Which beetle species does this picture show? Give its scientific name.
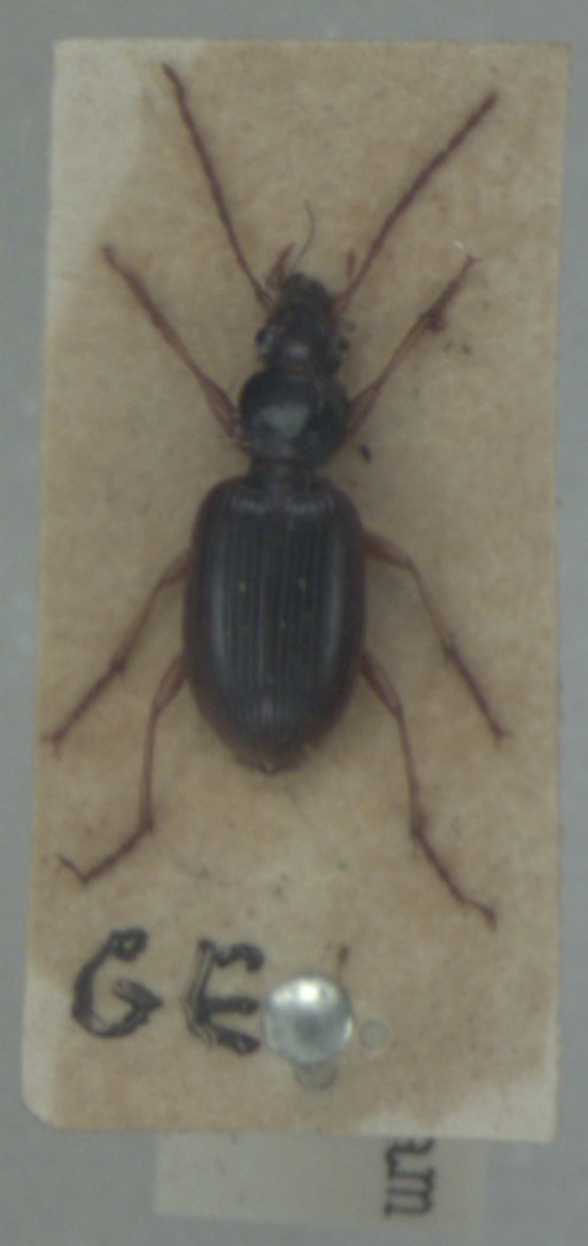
Paranchus albipes
